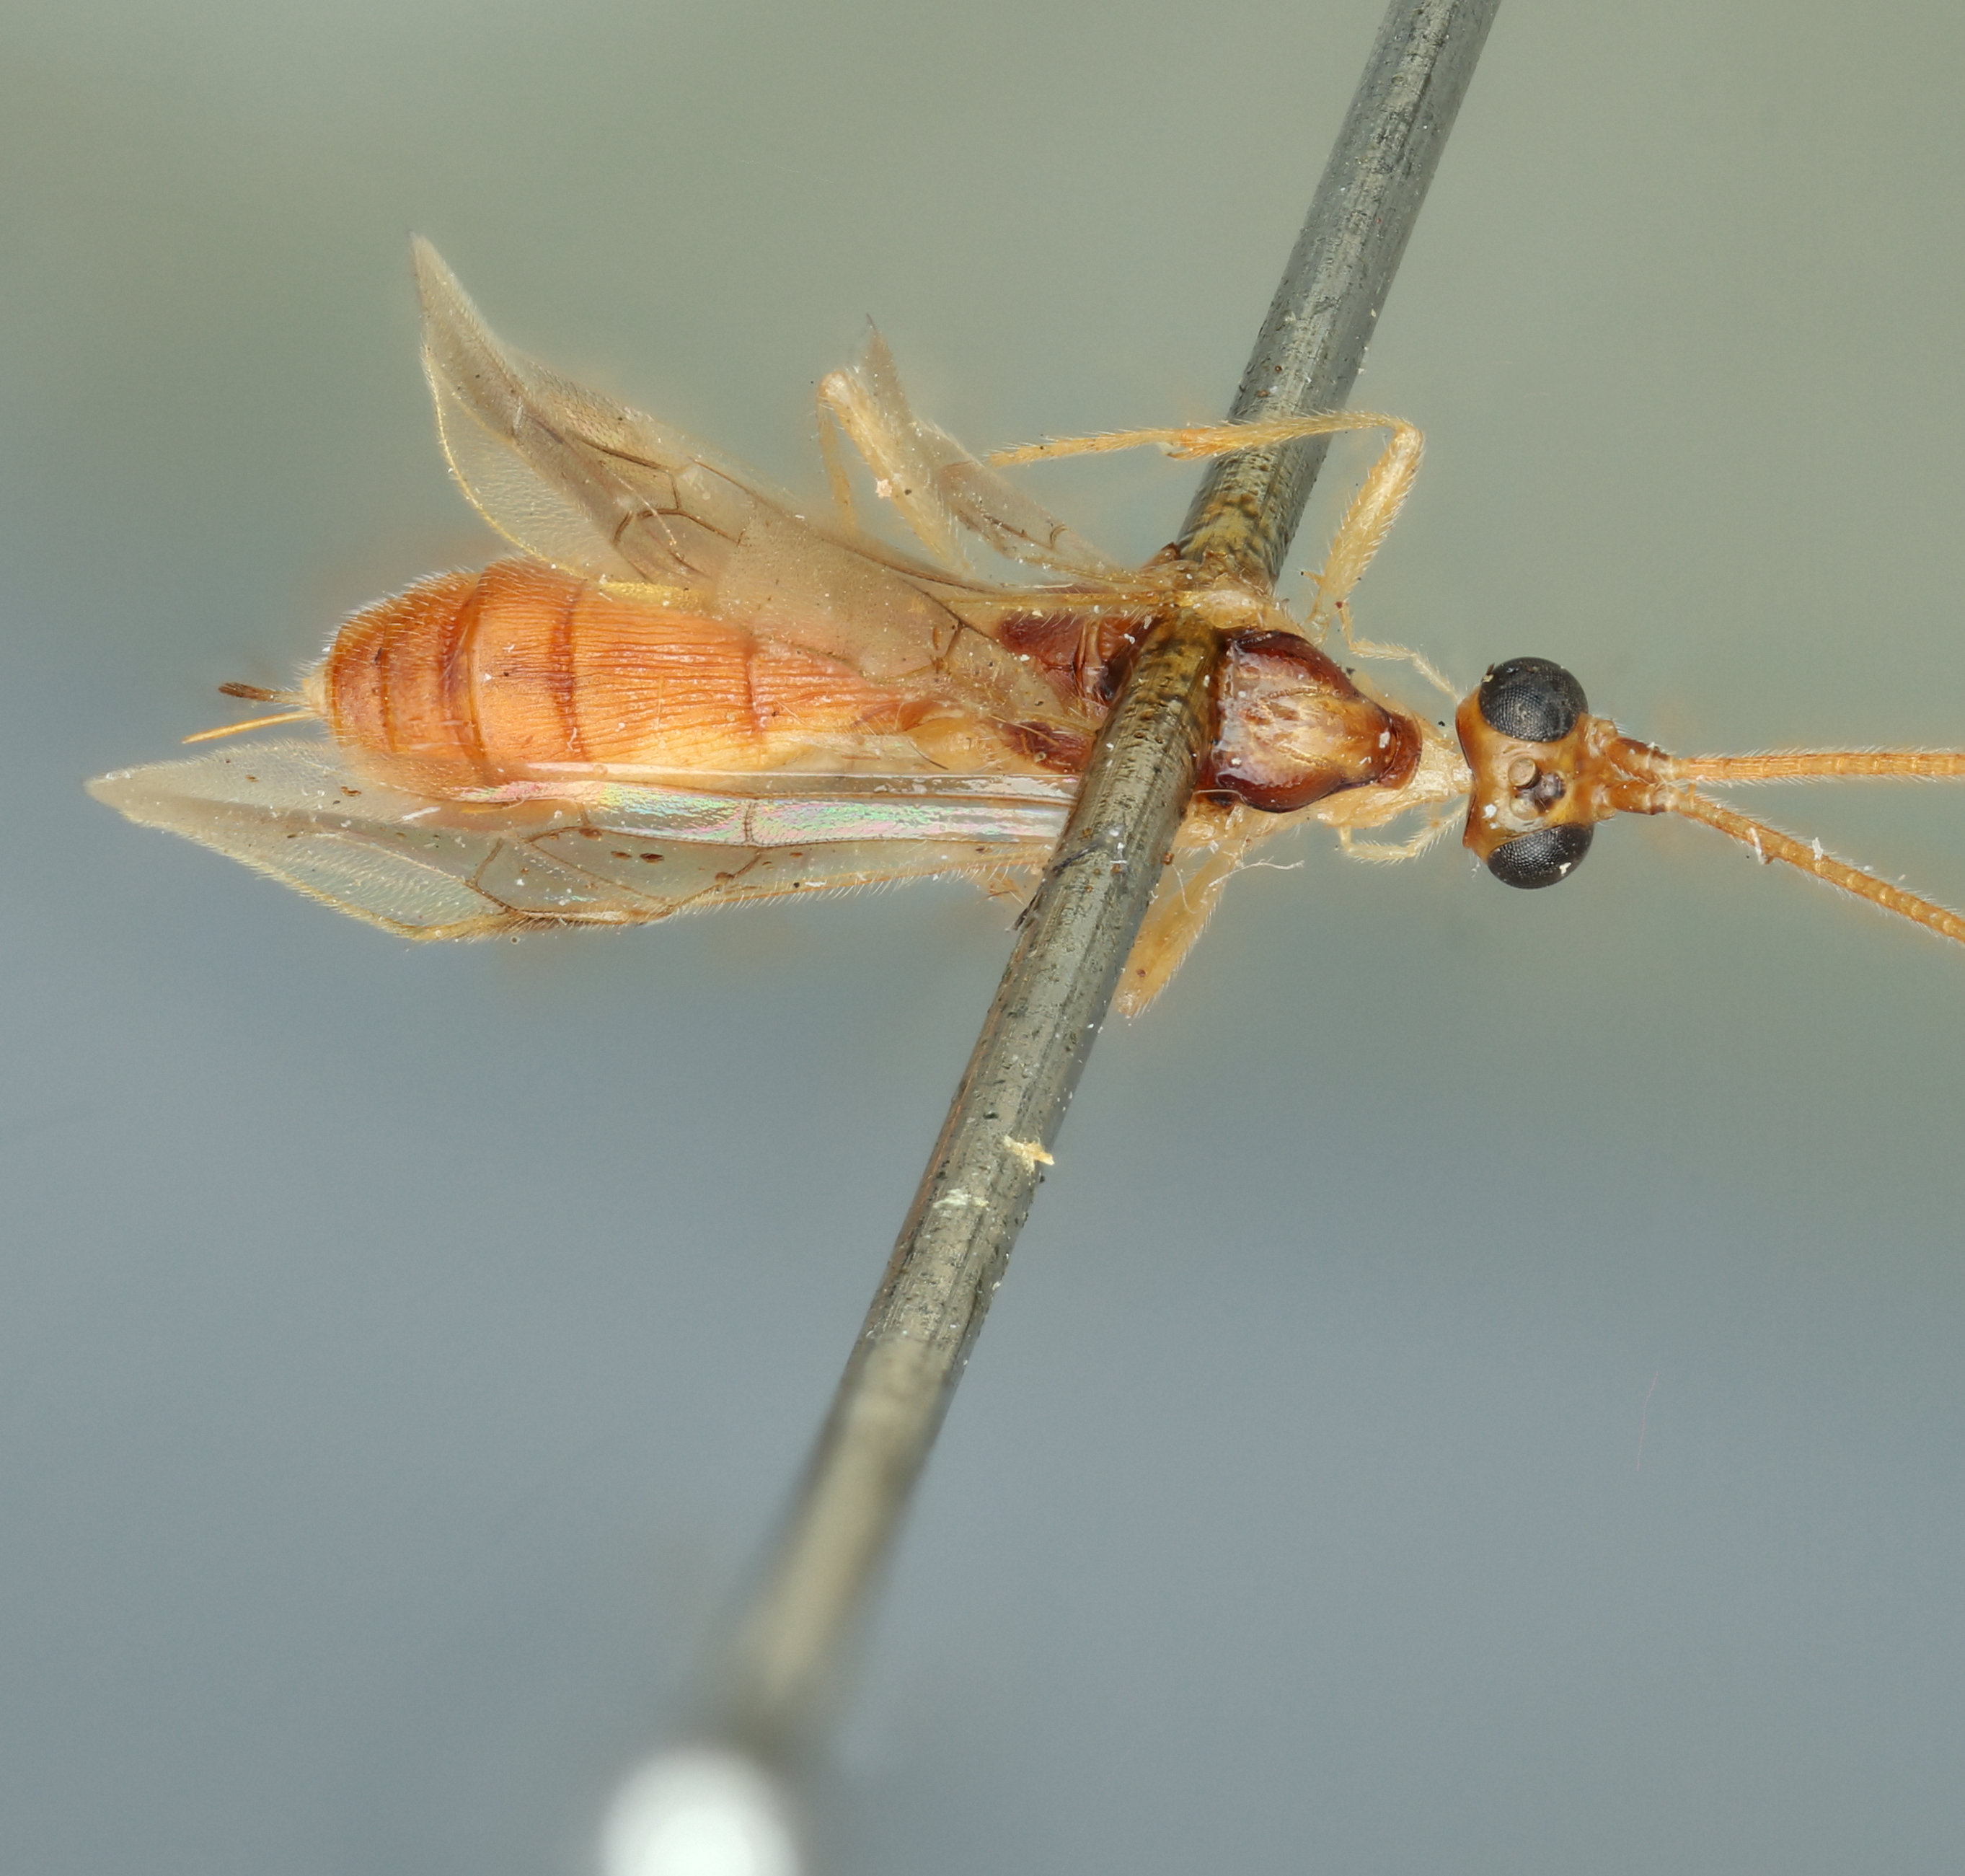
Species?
Pelecystoma eupoeyae
